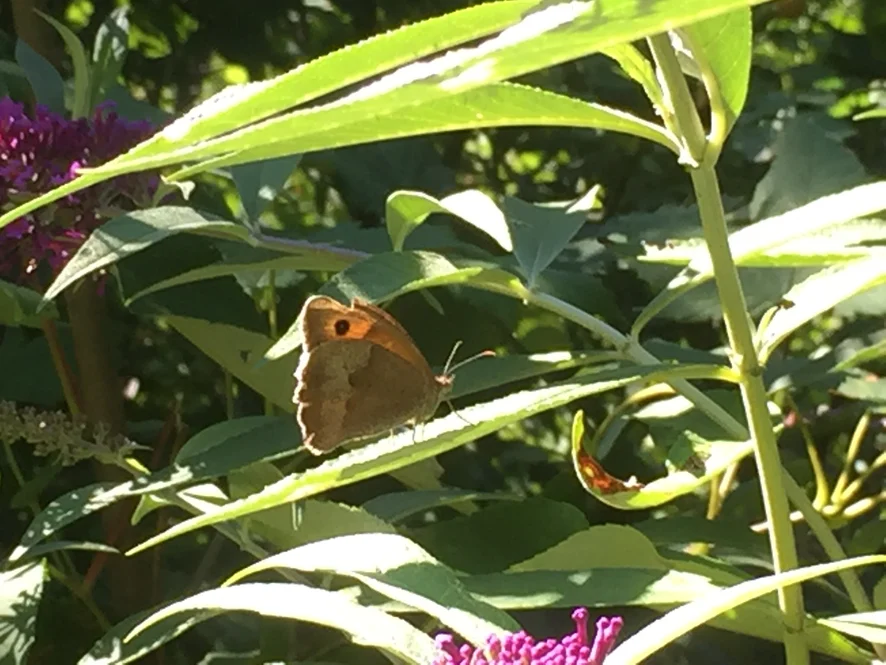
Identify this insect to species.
Maniola jurtina
